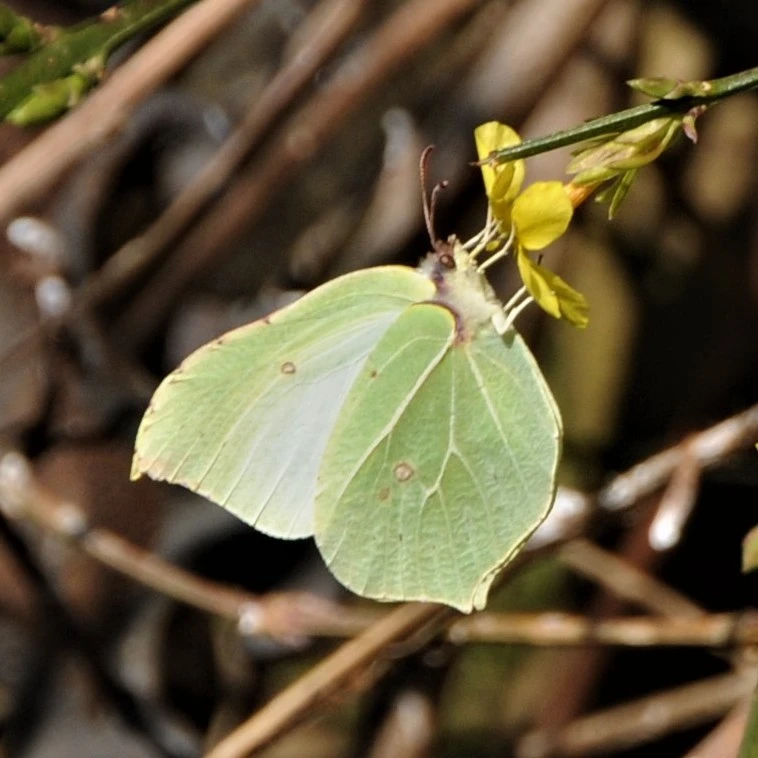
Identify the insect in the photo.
Gonepteryx rhamni
